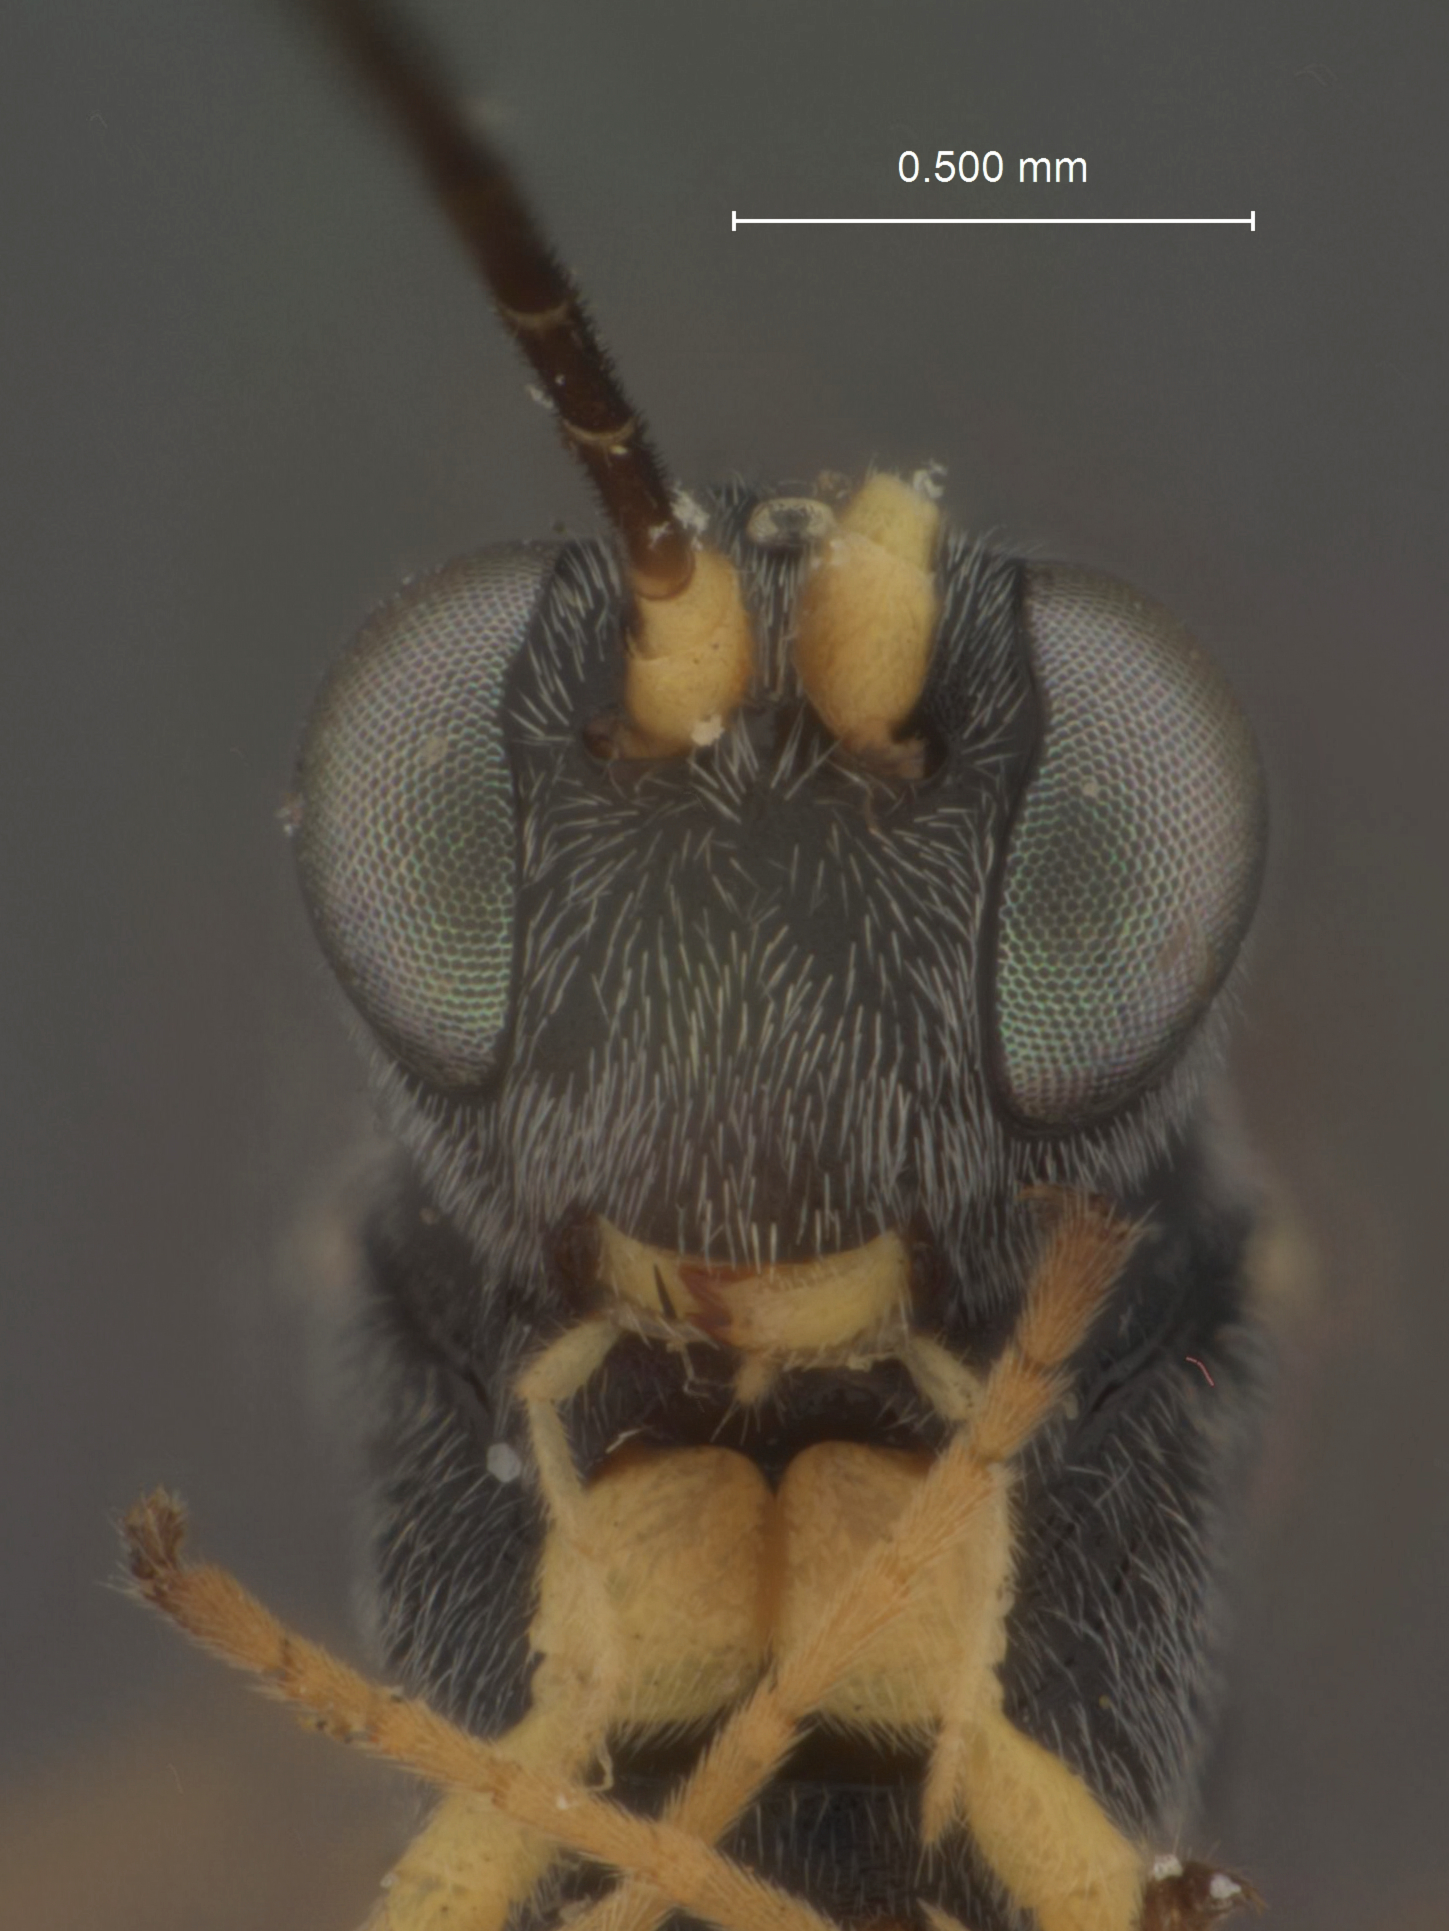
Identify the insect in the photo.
Dioctes alticola
